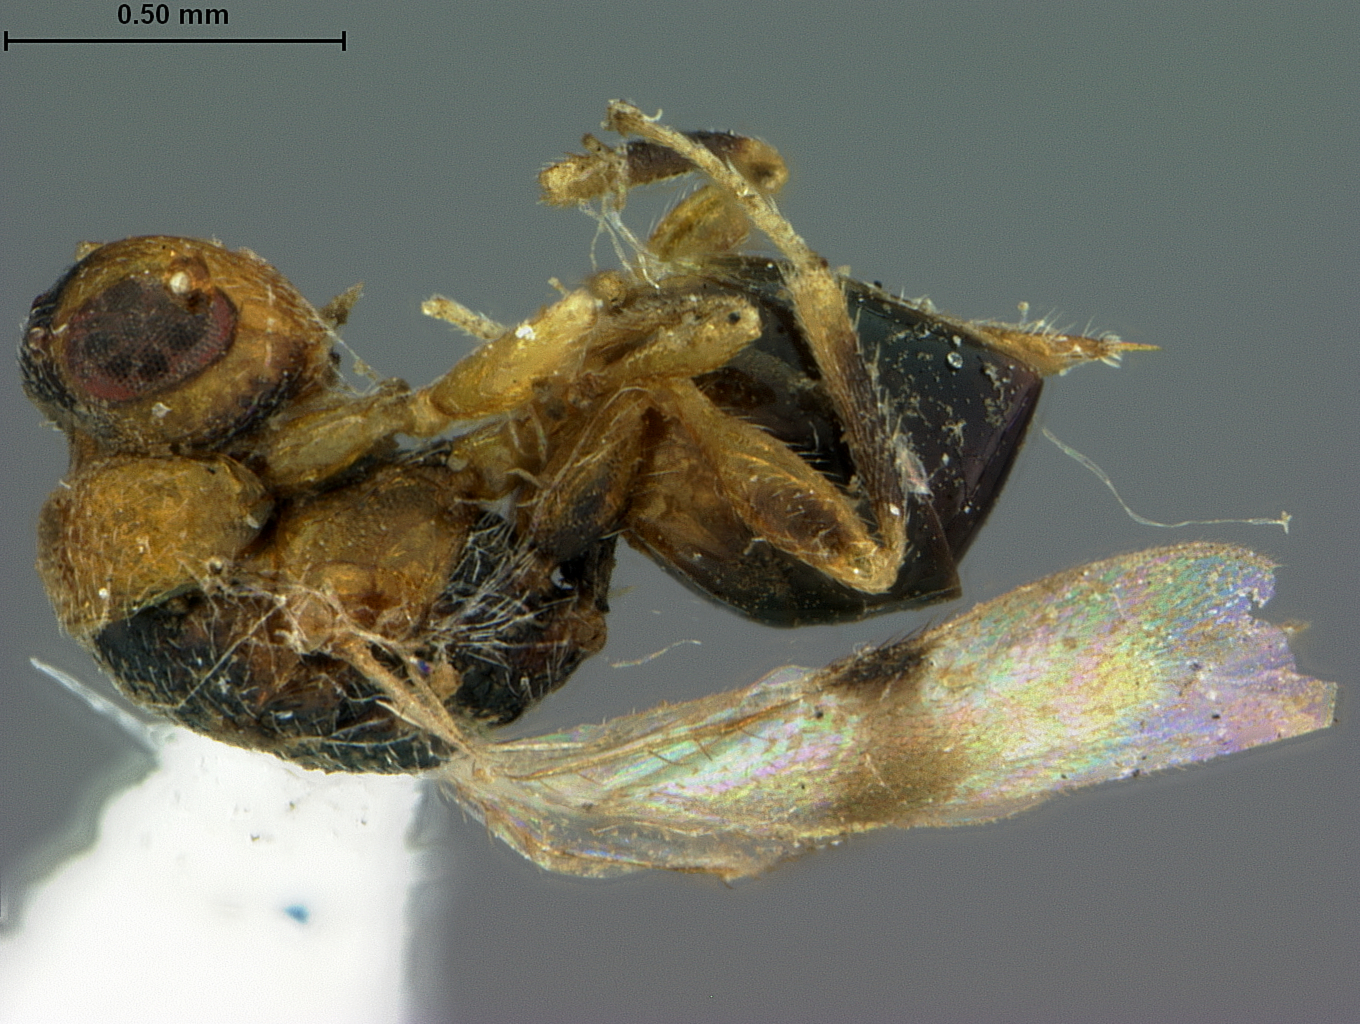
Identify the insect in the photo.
Decatoma atamiensis
